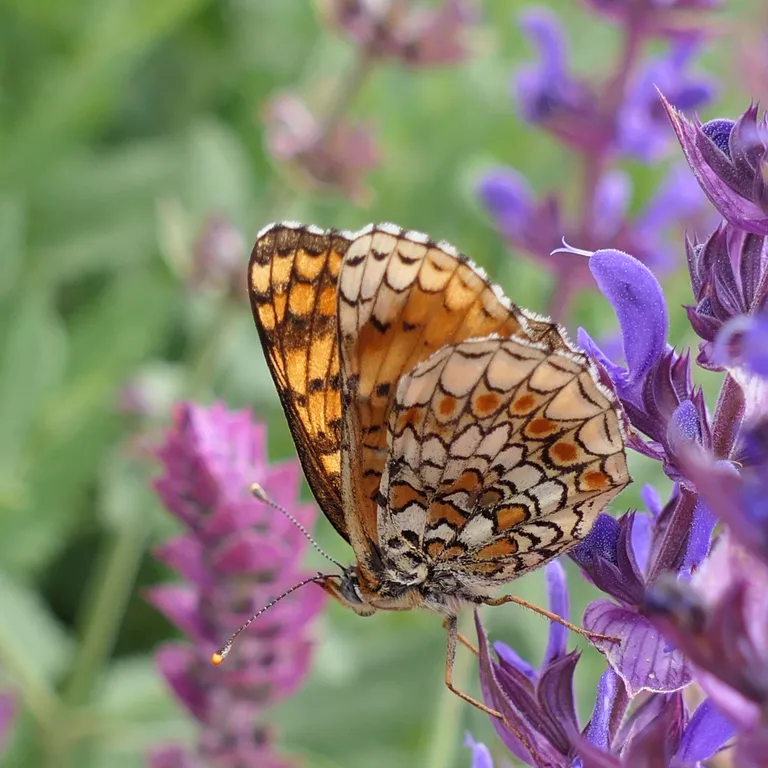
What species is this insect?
Melitaea phoebe
